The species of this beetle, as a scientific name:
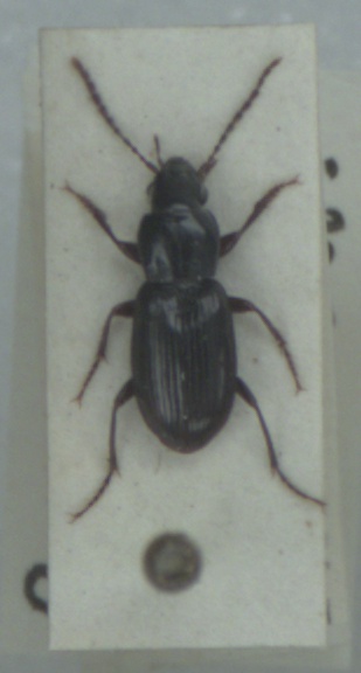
Pterostichus minor
